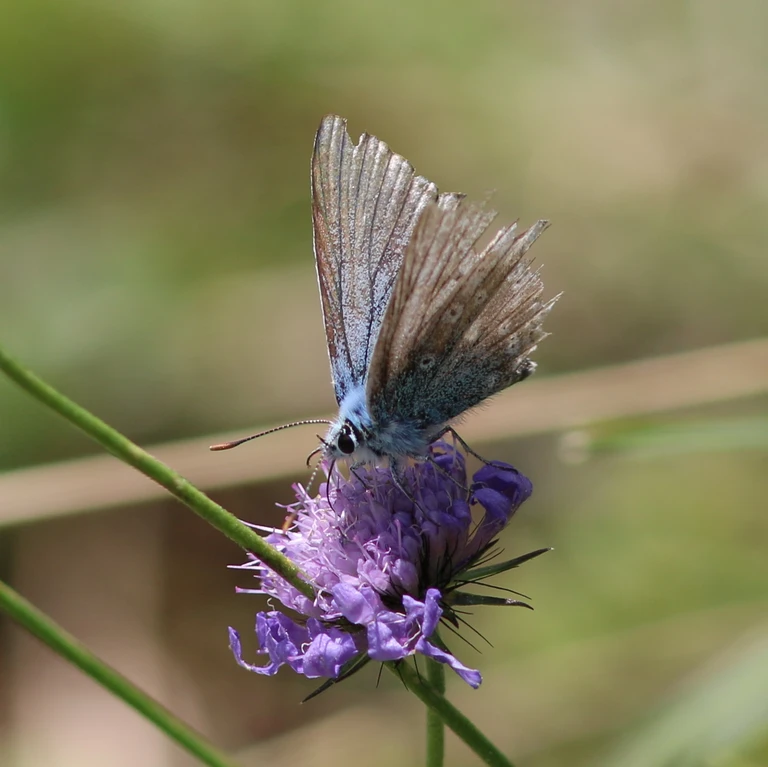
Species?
Lysandra coridon
